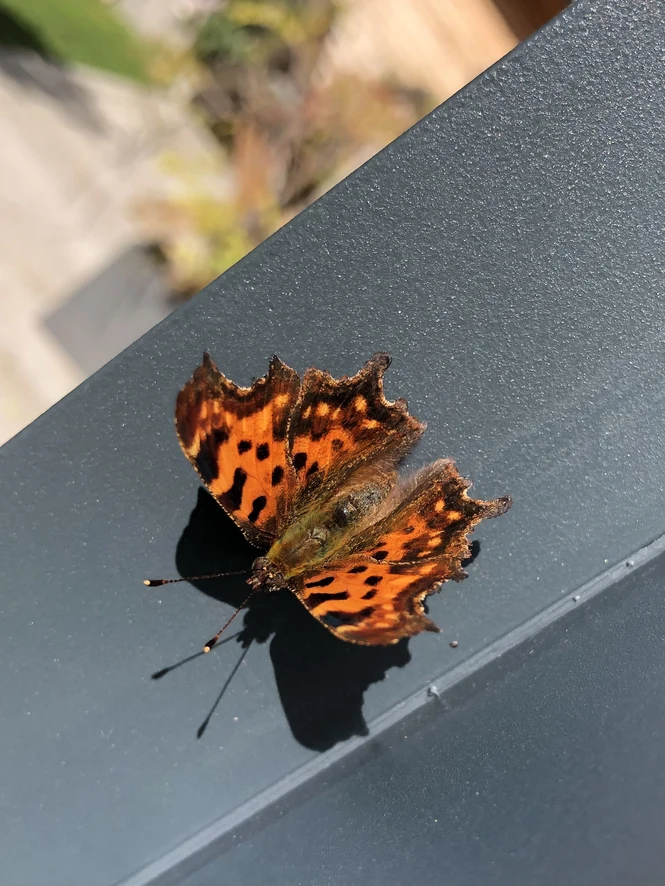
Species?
Polygonia c-album
